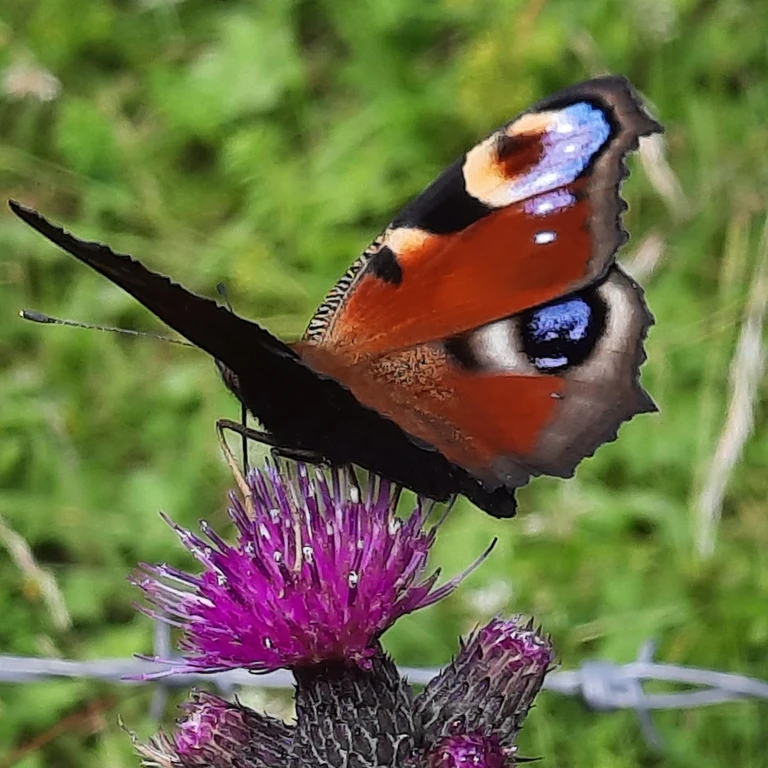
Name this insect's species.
Aglais io
